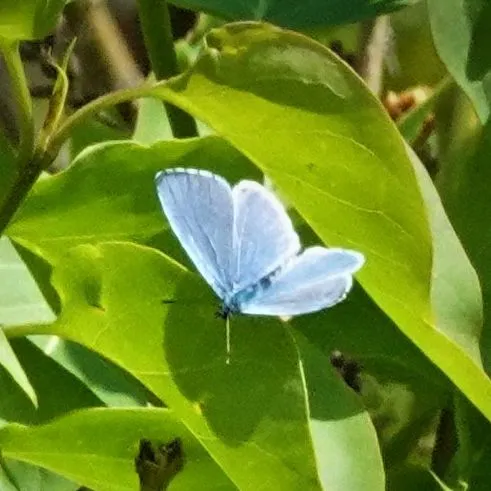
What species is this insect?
Celastrina argiolus
